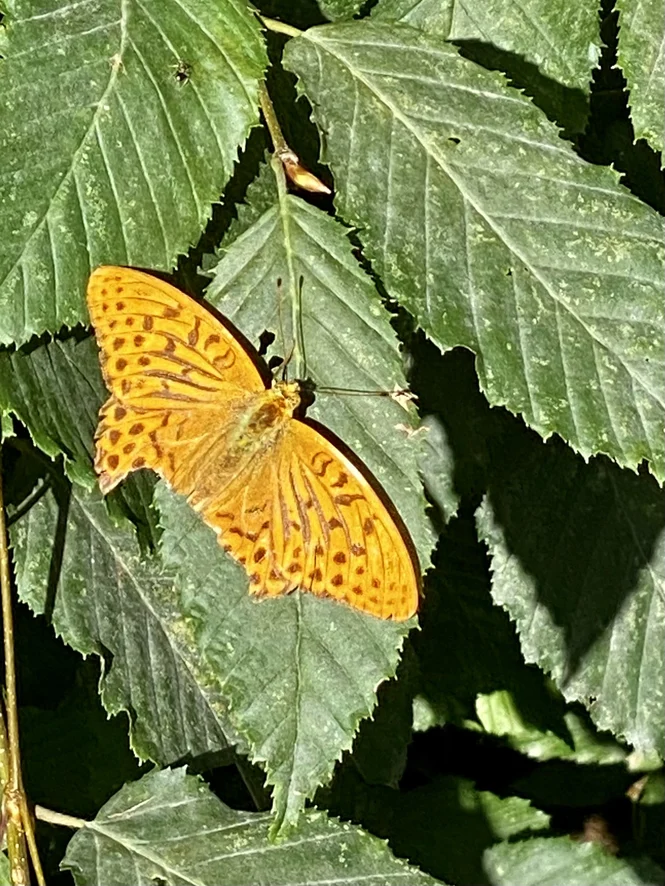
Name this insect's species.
Argynnis paphia
